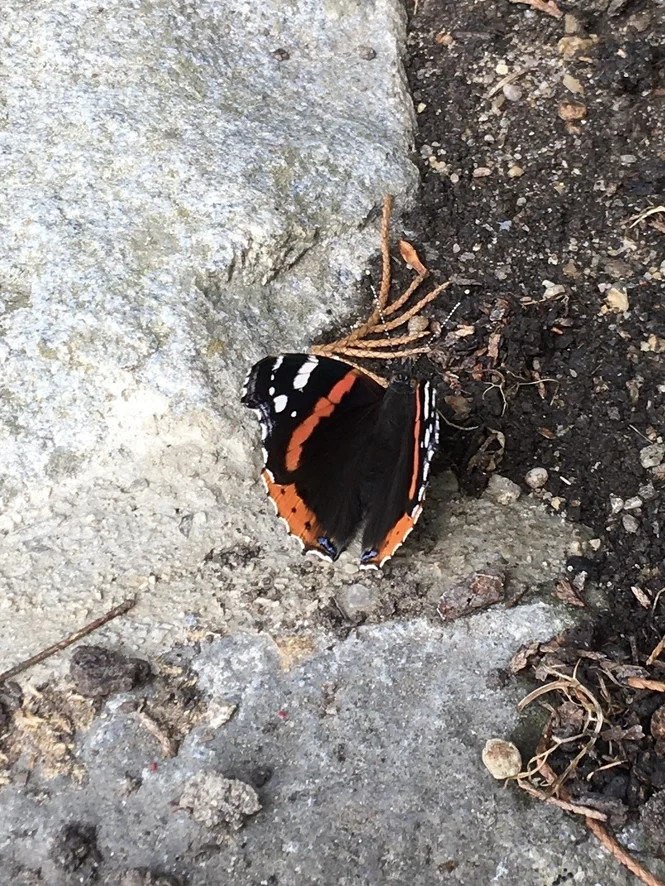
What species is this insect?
Vanessa atalanta
